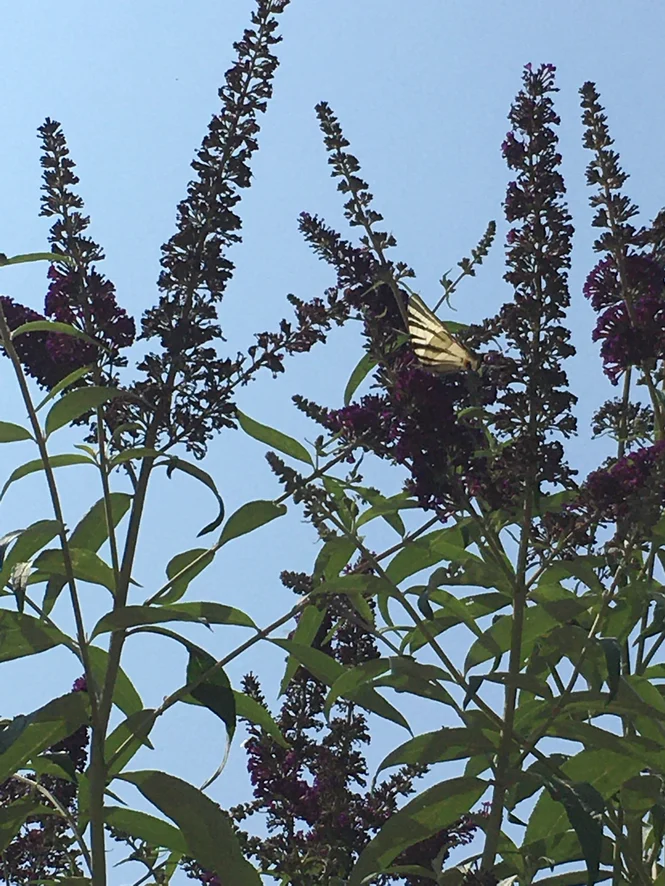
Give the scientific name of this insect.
Iphiclides podalirius
